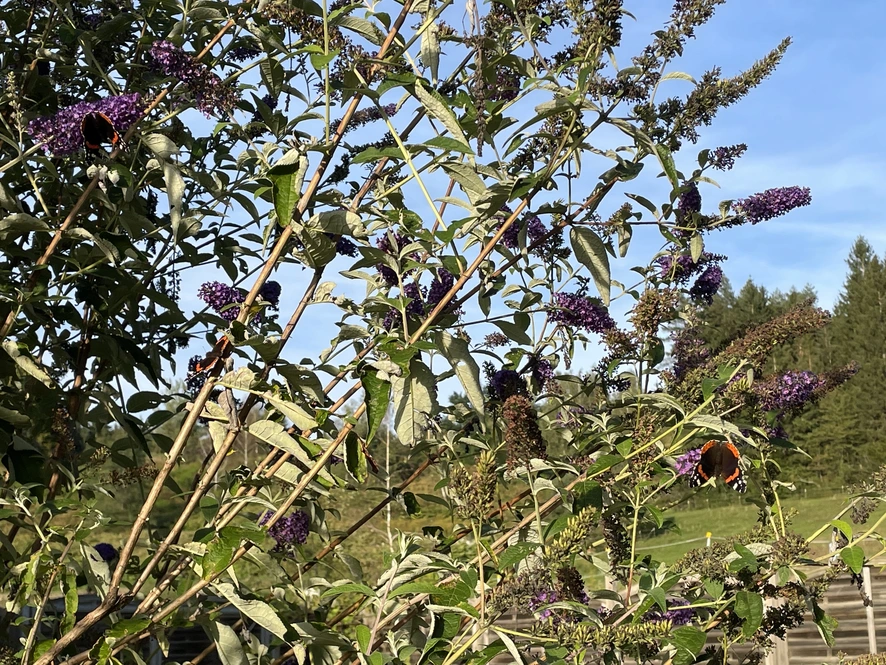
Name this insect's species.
Vanessa atalanta
